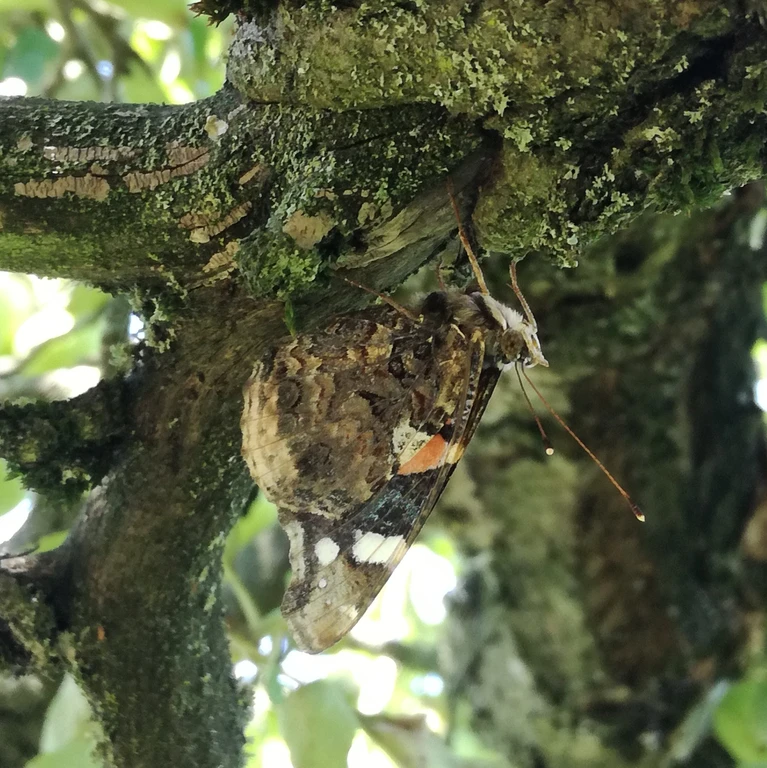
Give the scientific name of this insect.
Vanessa atalanta
